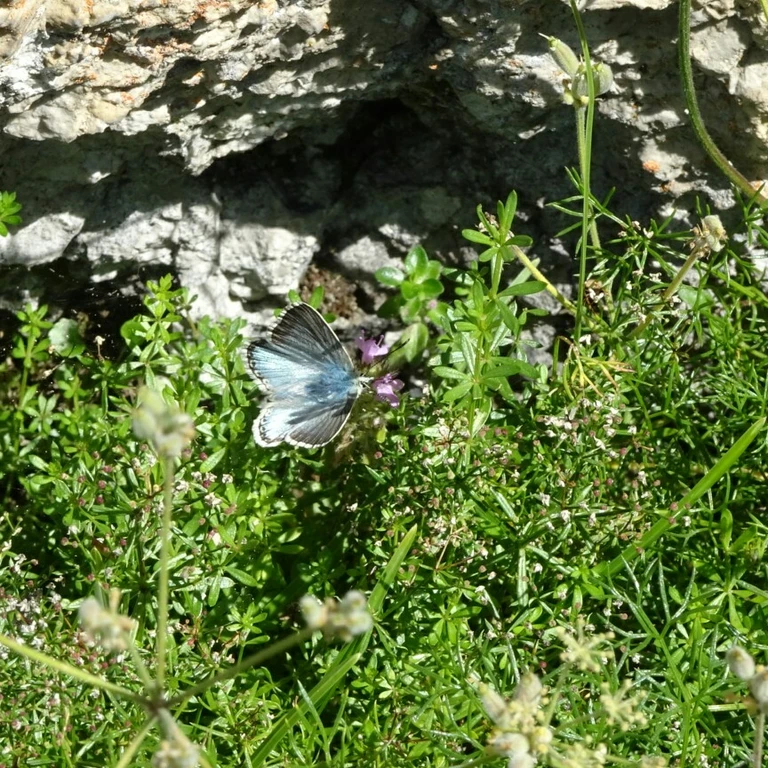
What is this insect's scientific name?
Lysandra coridon
